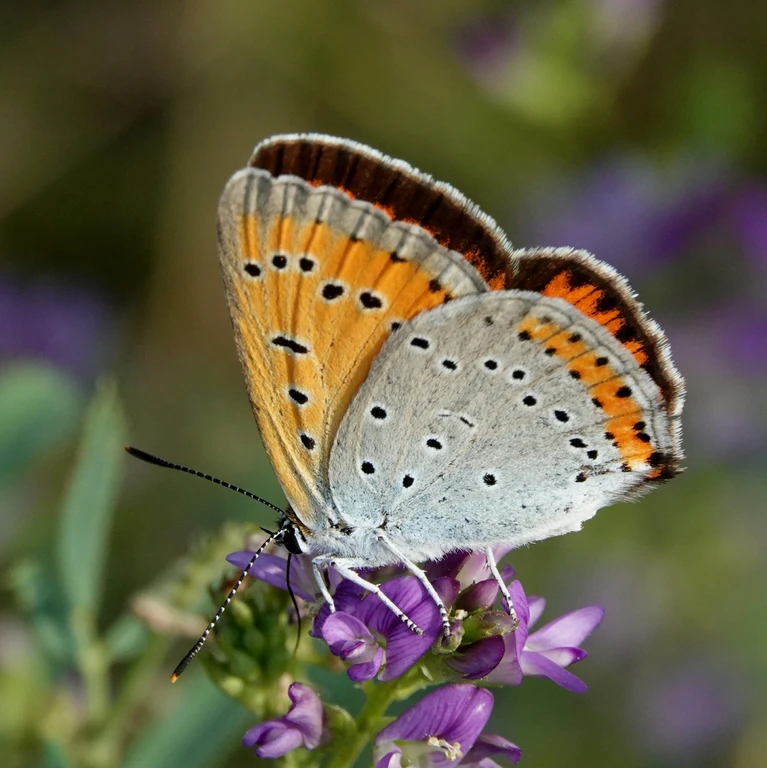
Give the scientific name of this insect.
Lycaena dispar
